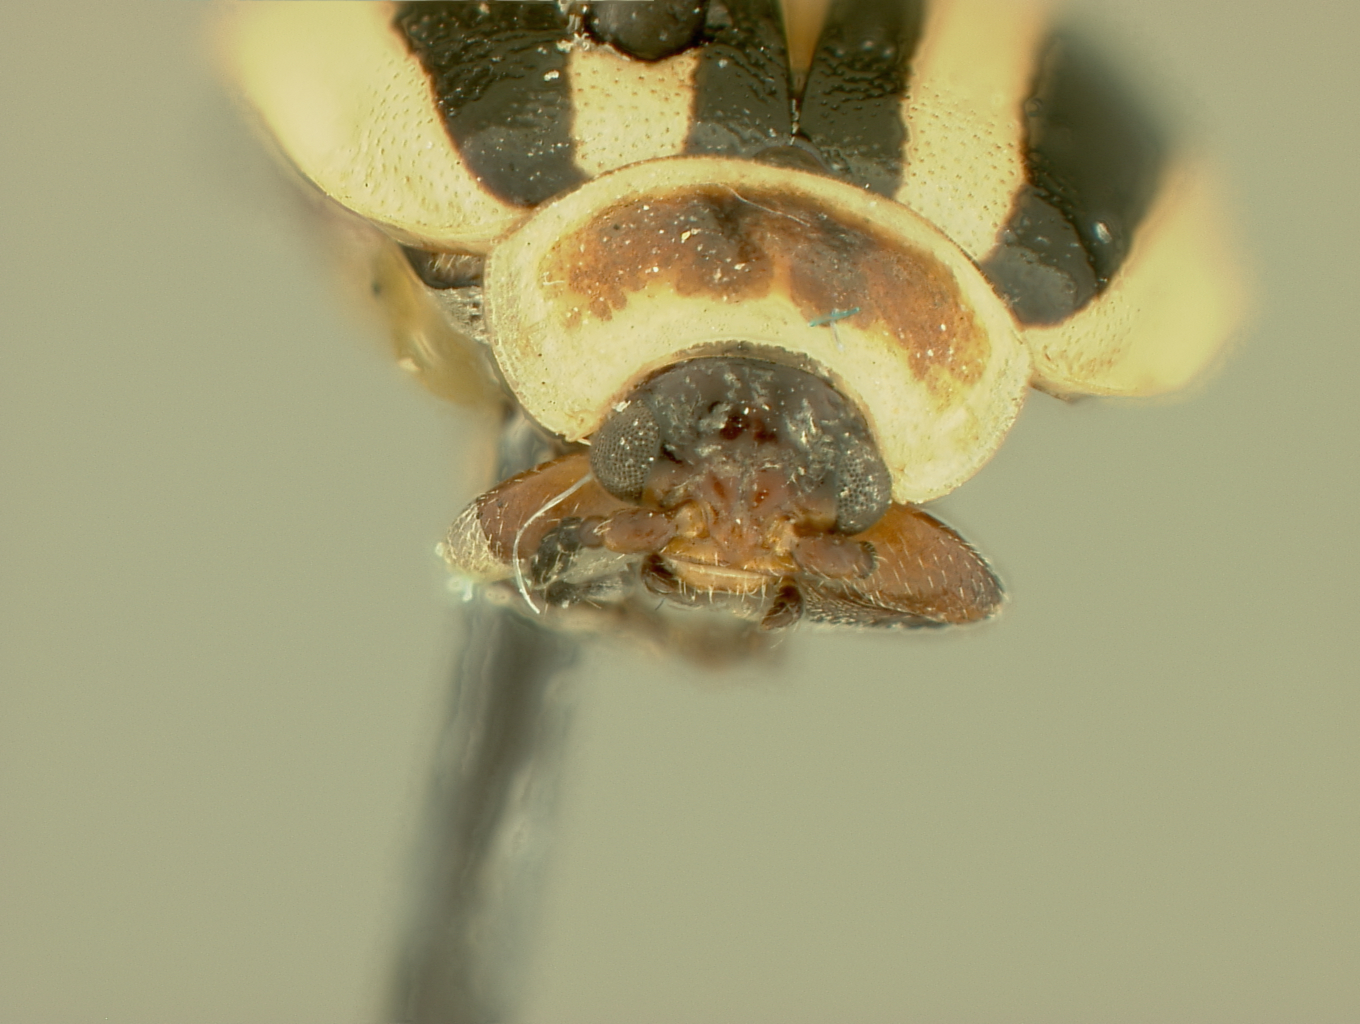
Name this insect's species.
Oedionychus weismani
